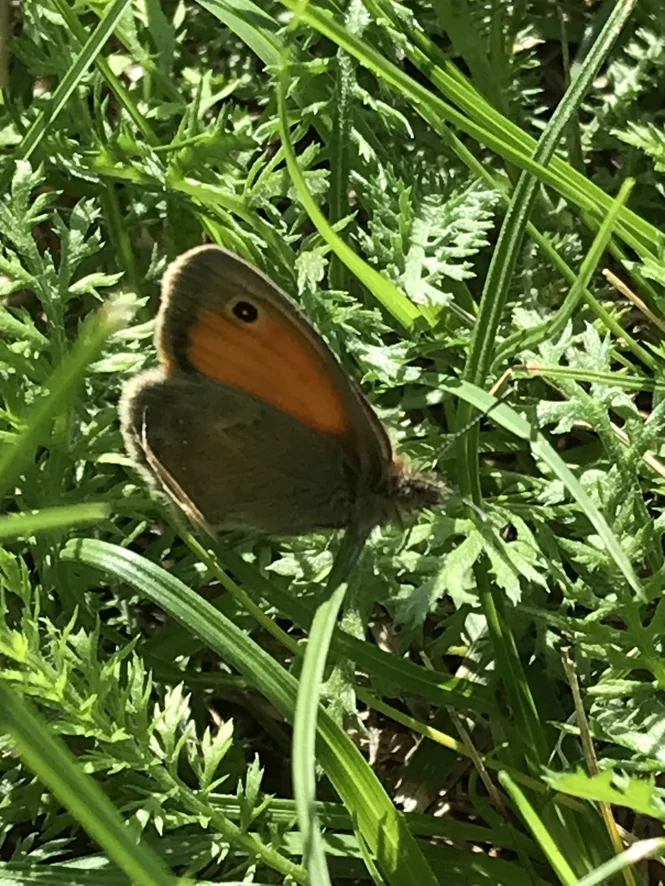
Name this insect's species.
Coenonympha pamphilus
